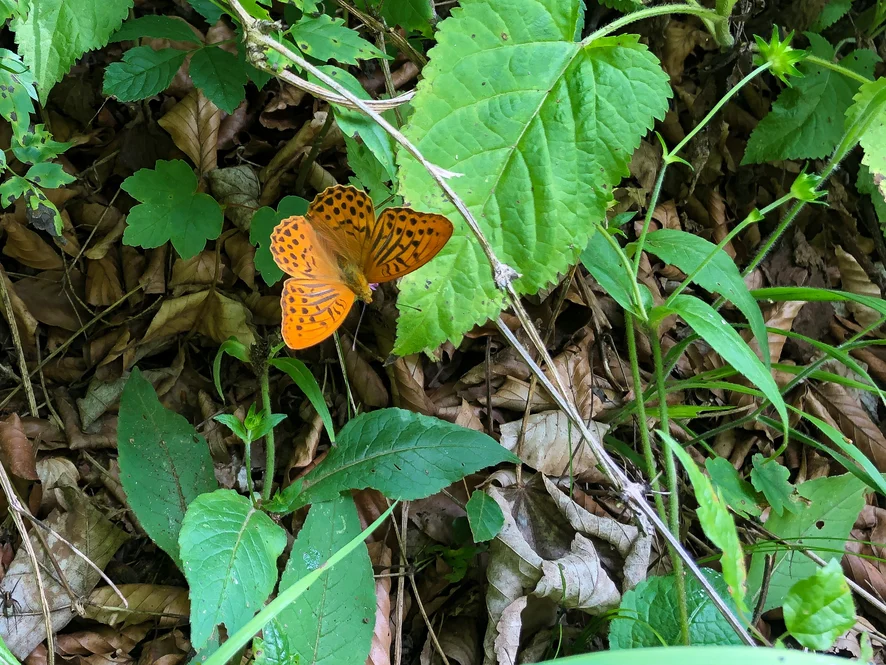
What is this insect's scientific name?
Argynnis paphia
